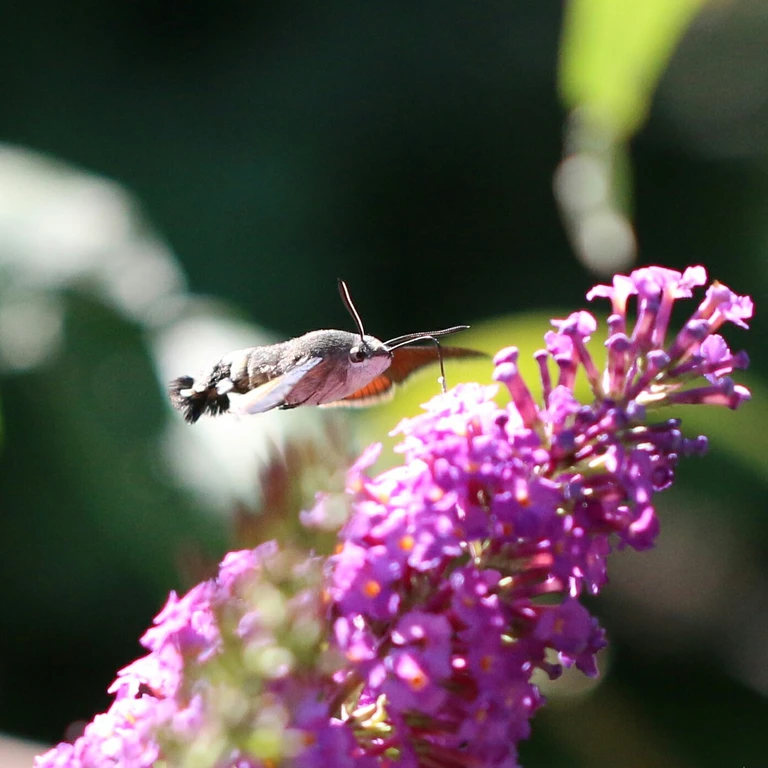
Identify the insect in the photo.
Macroglossum stellatarum
